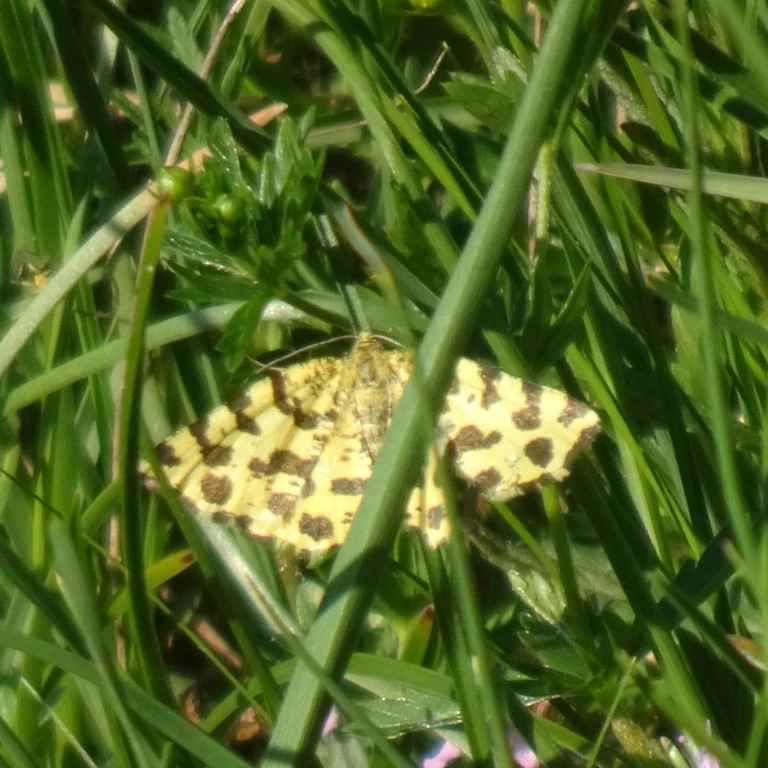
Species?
Pseudopanthera macularia
